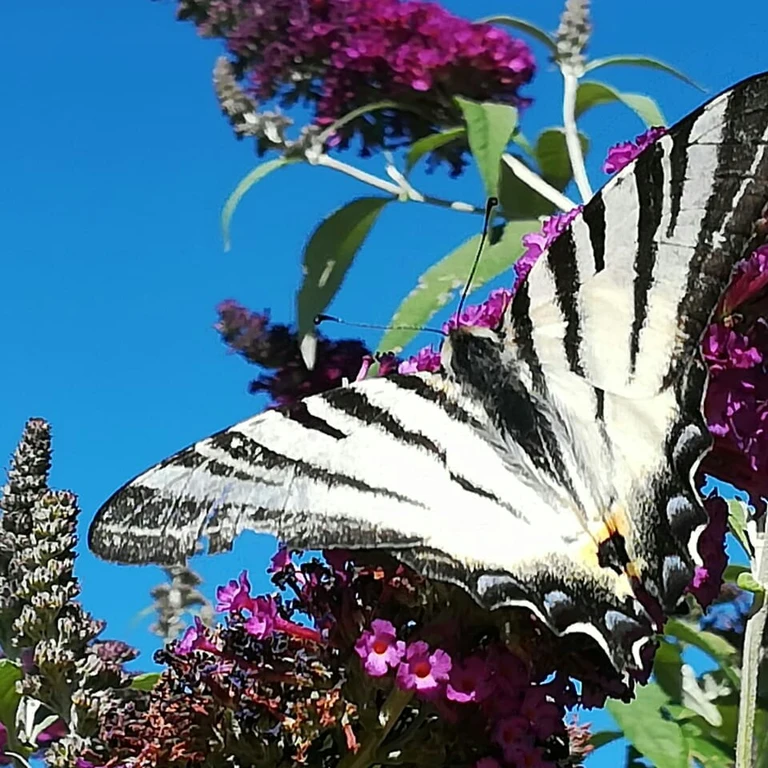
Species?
Iphiclides podalirius
